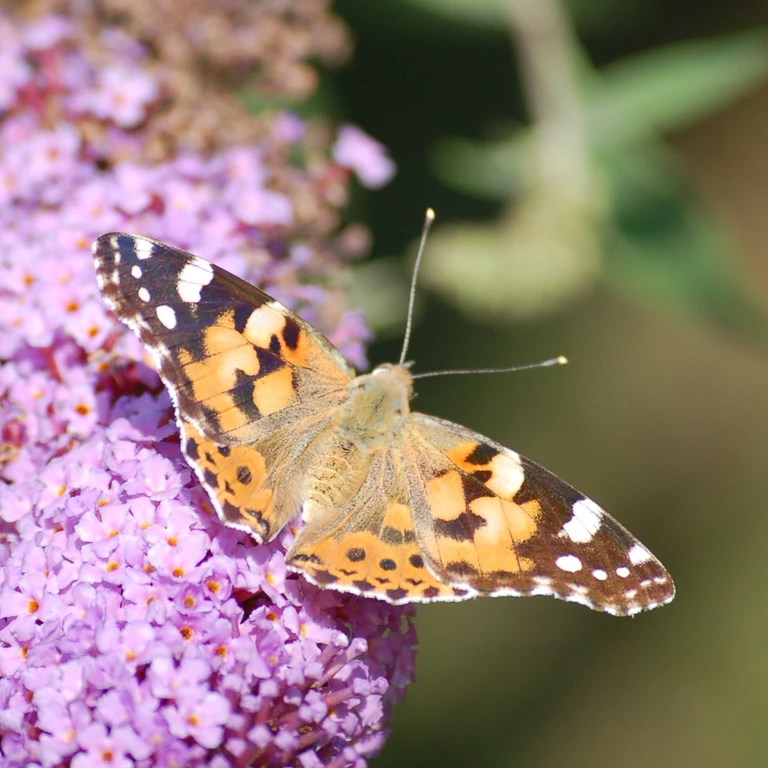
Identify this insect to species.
Vanessa cardui
